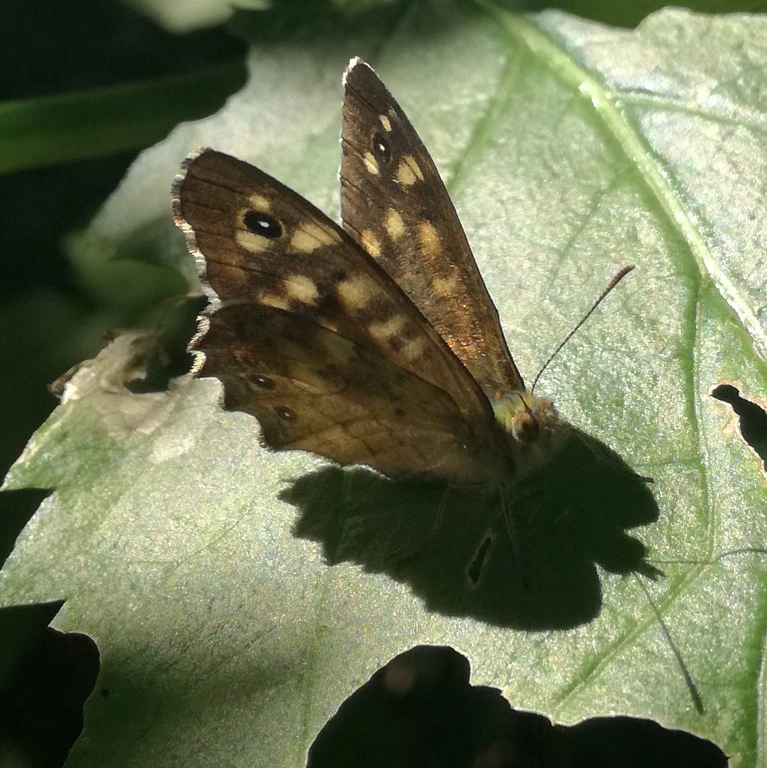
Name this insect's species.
Pararge aegeria
